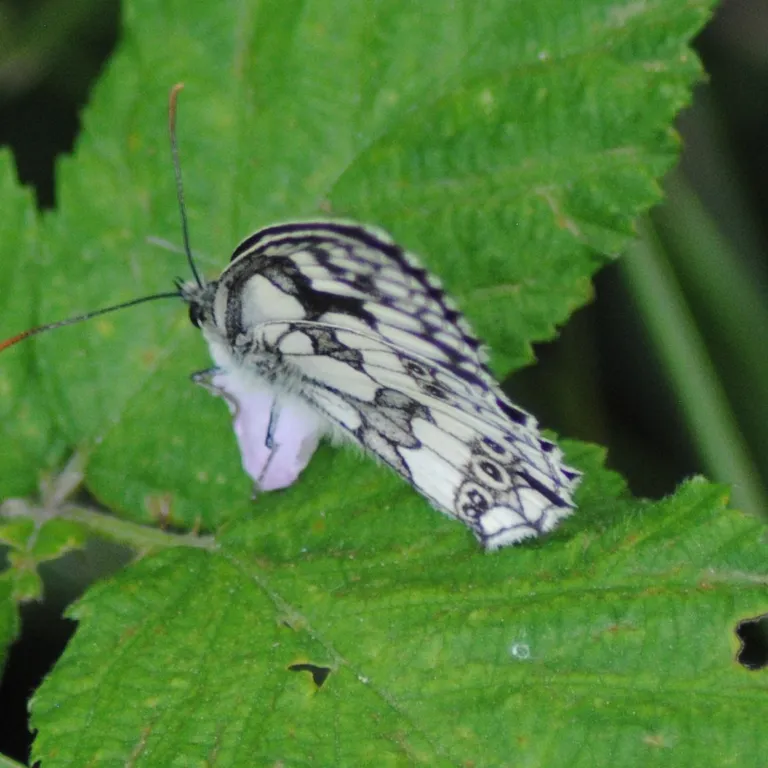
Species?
Melanargia galathea
